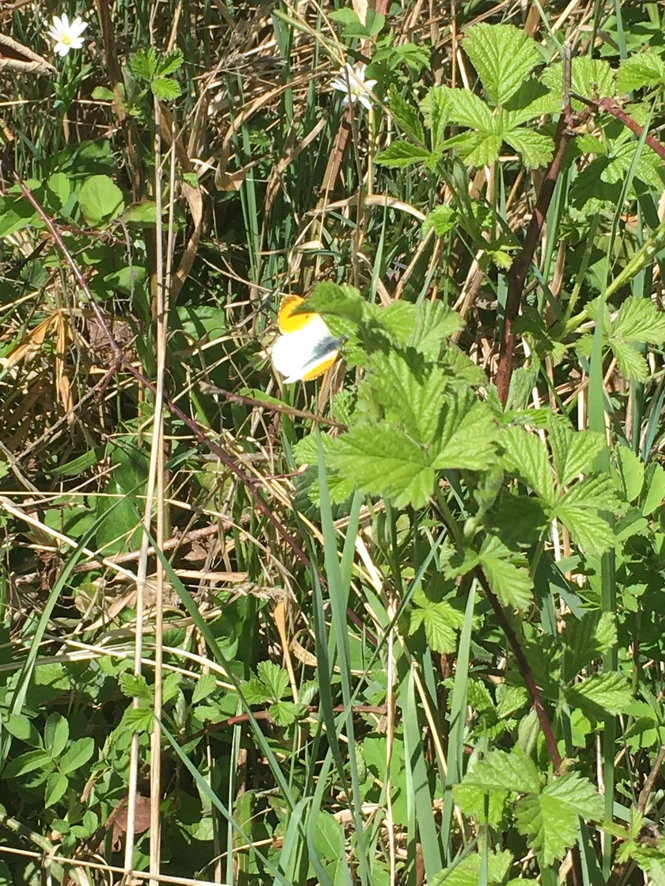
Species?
Anthocharis cardamines
